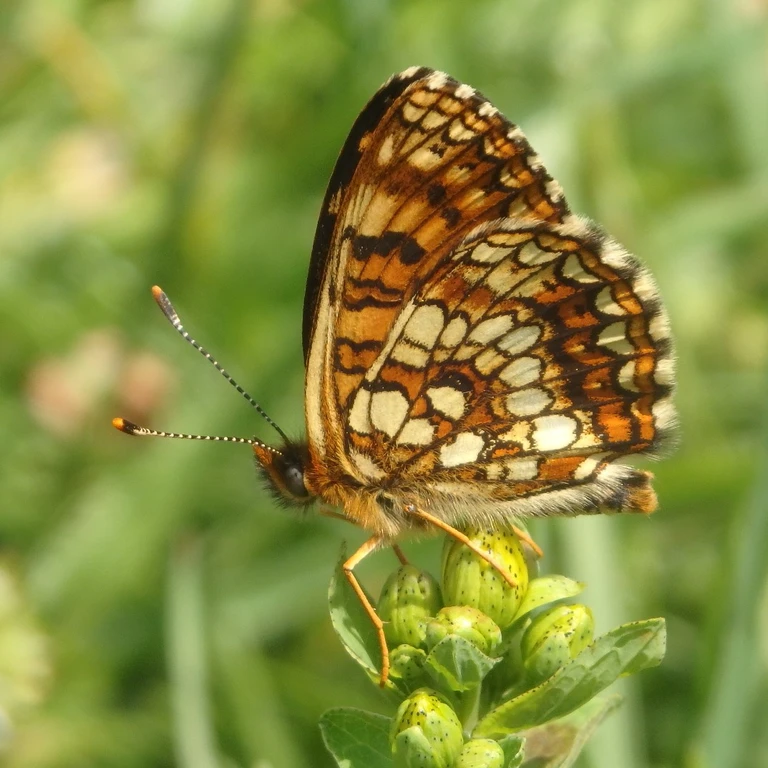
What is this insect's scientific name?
Melitaea diamina
